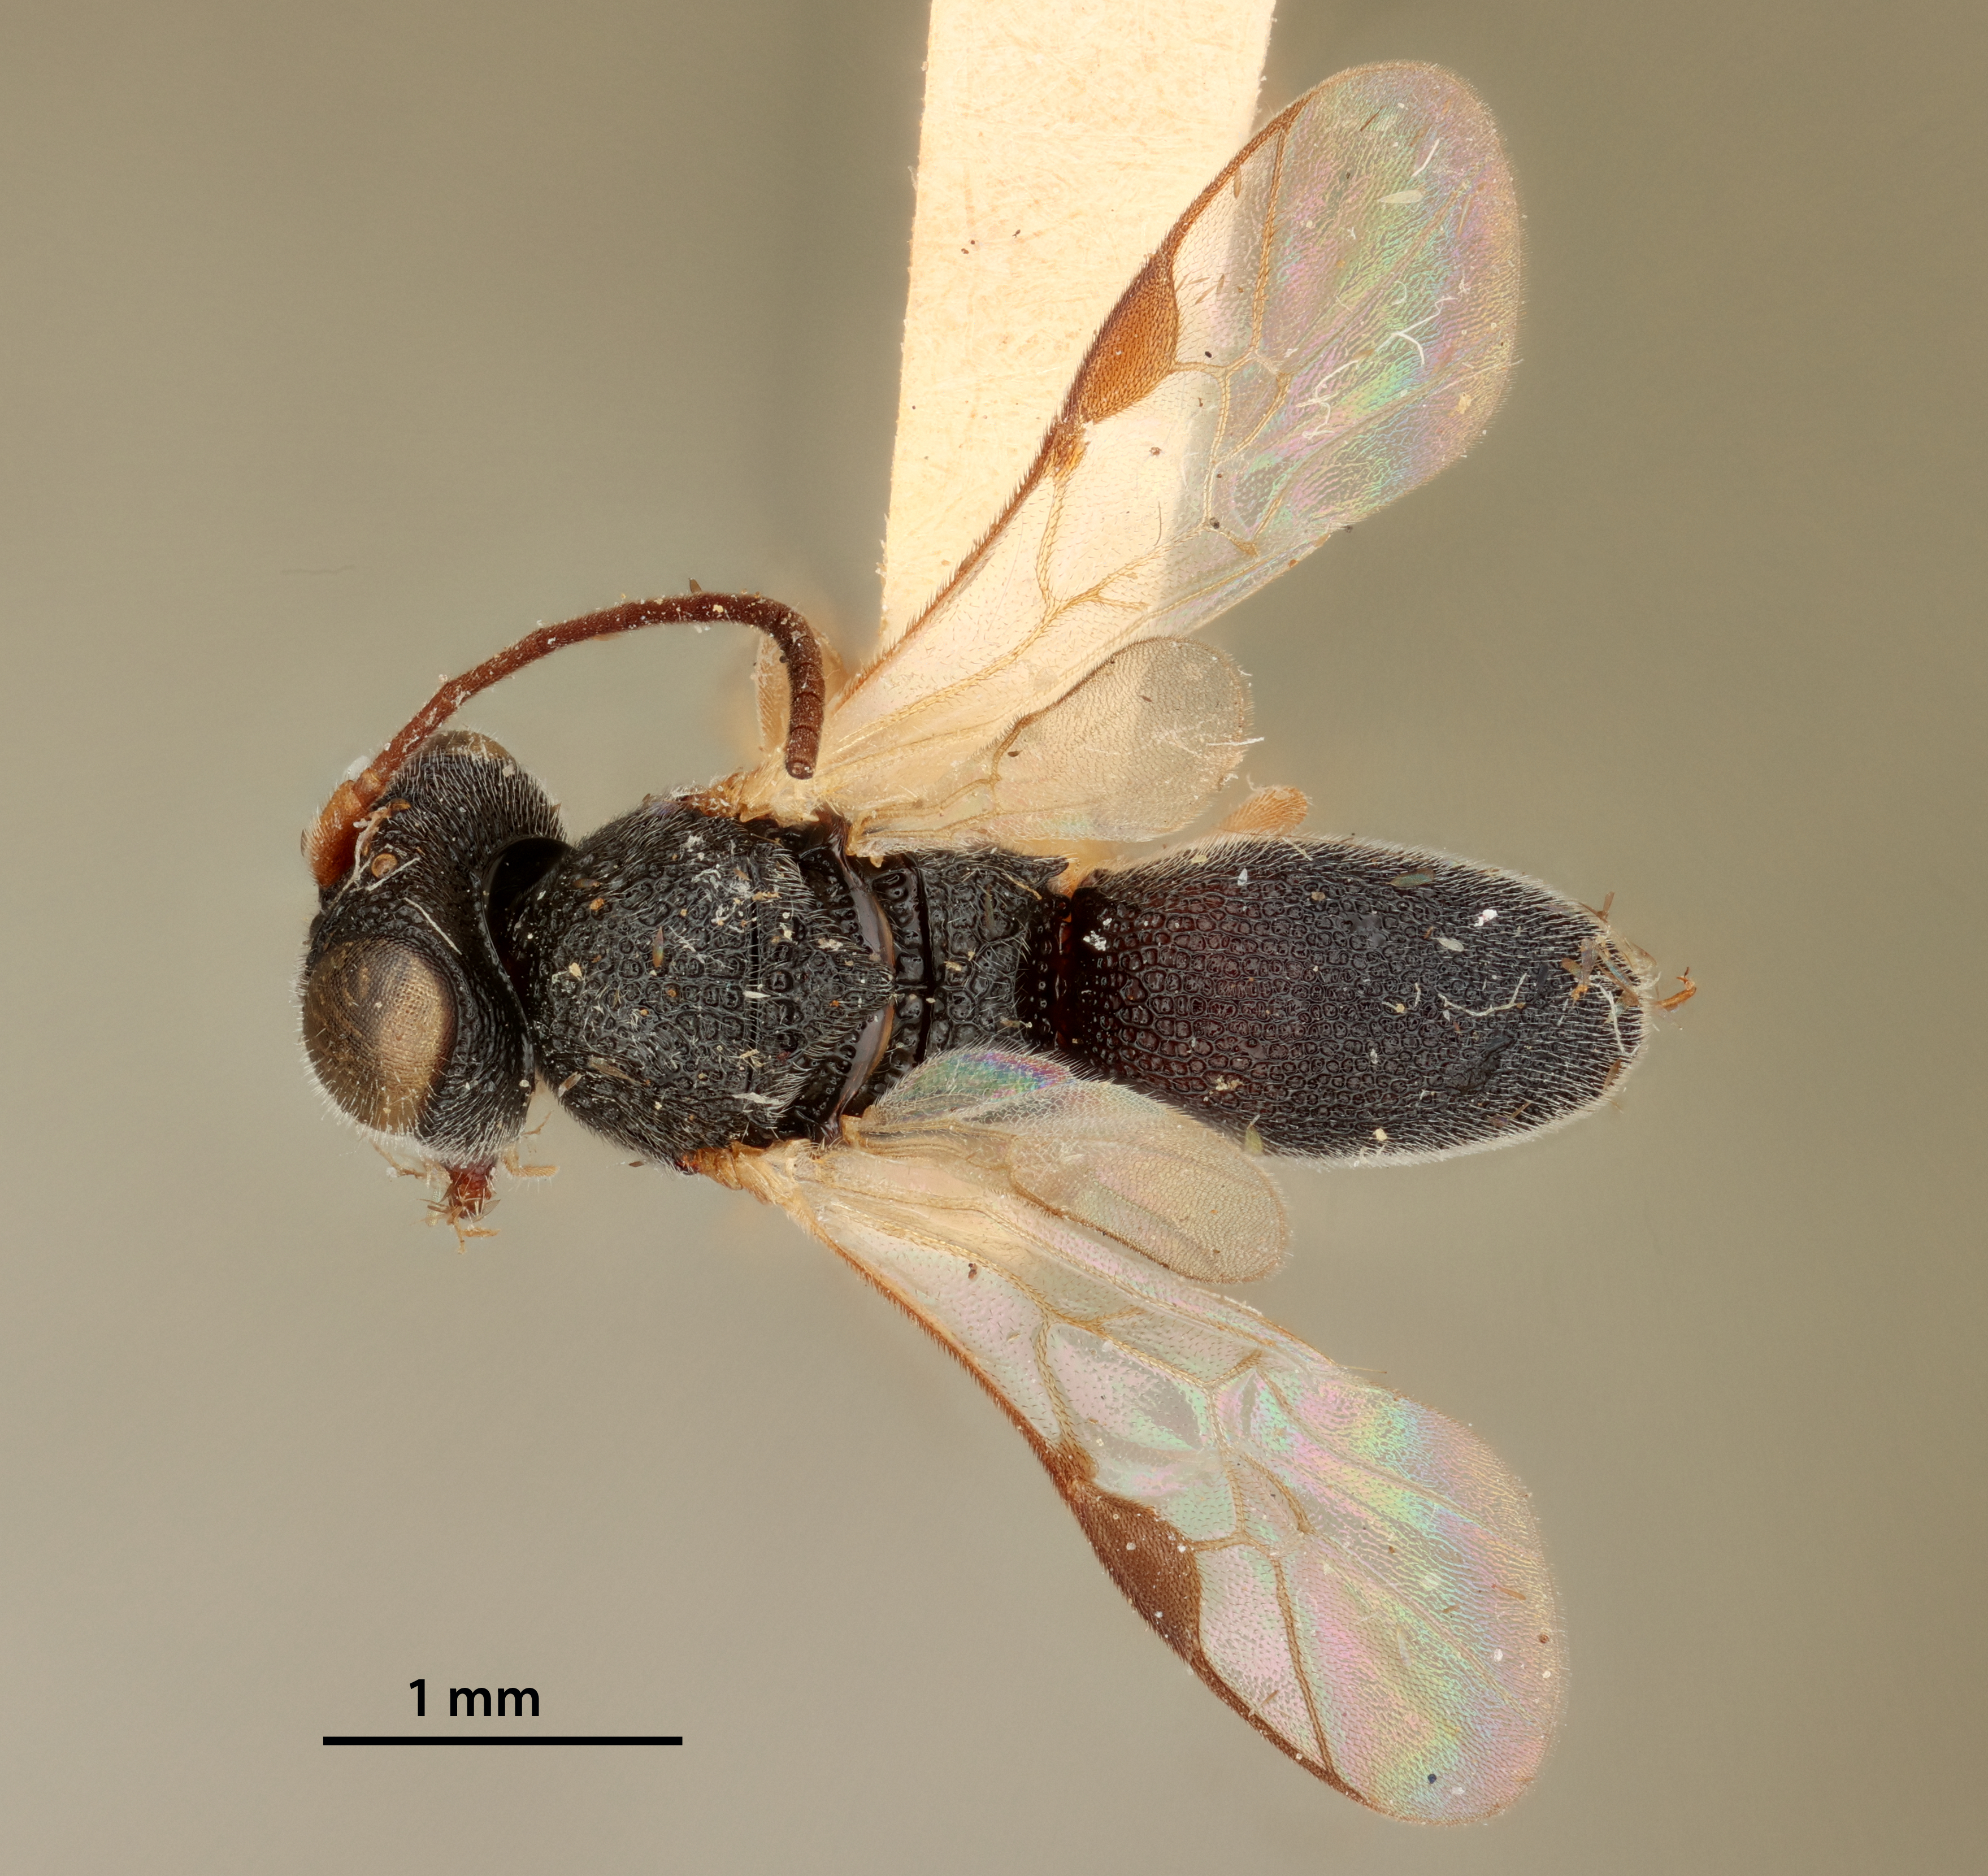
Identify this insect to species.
Megachelonus uniformis
